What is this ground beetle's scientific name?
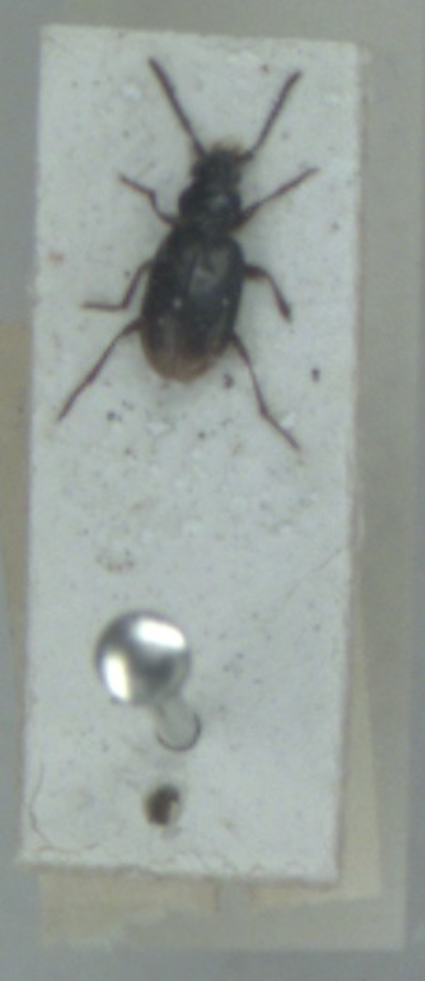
Bembidion guttula
